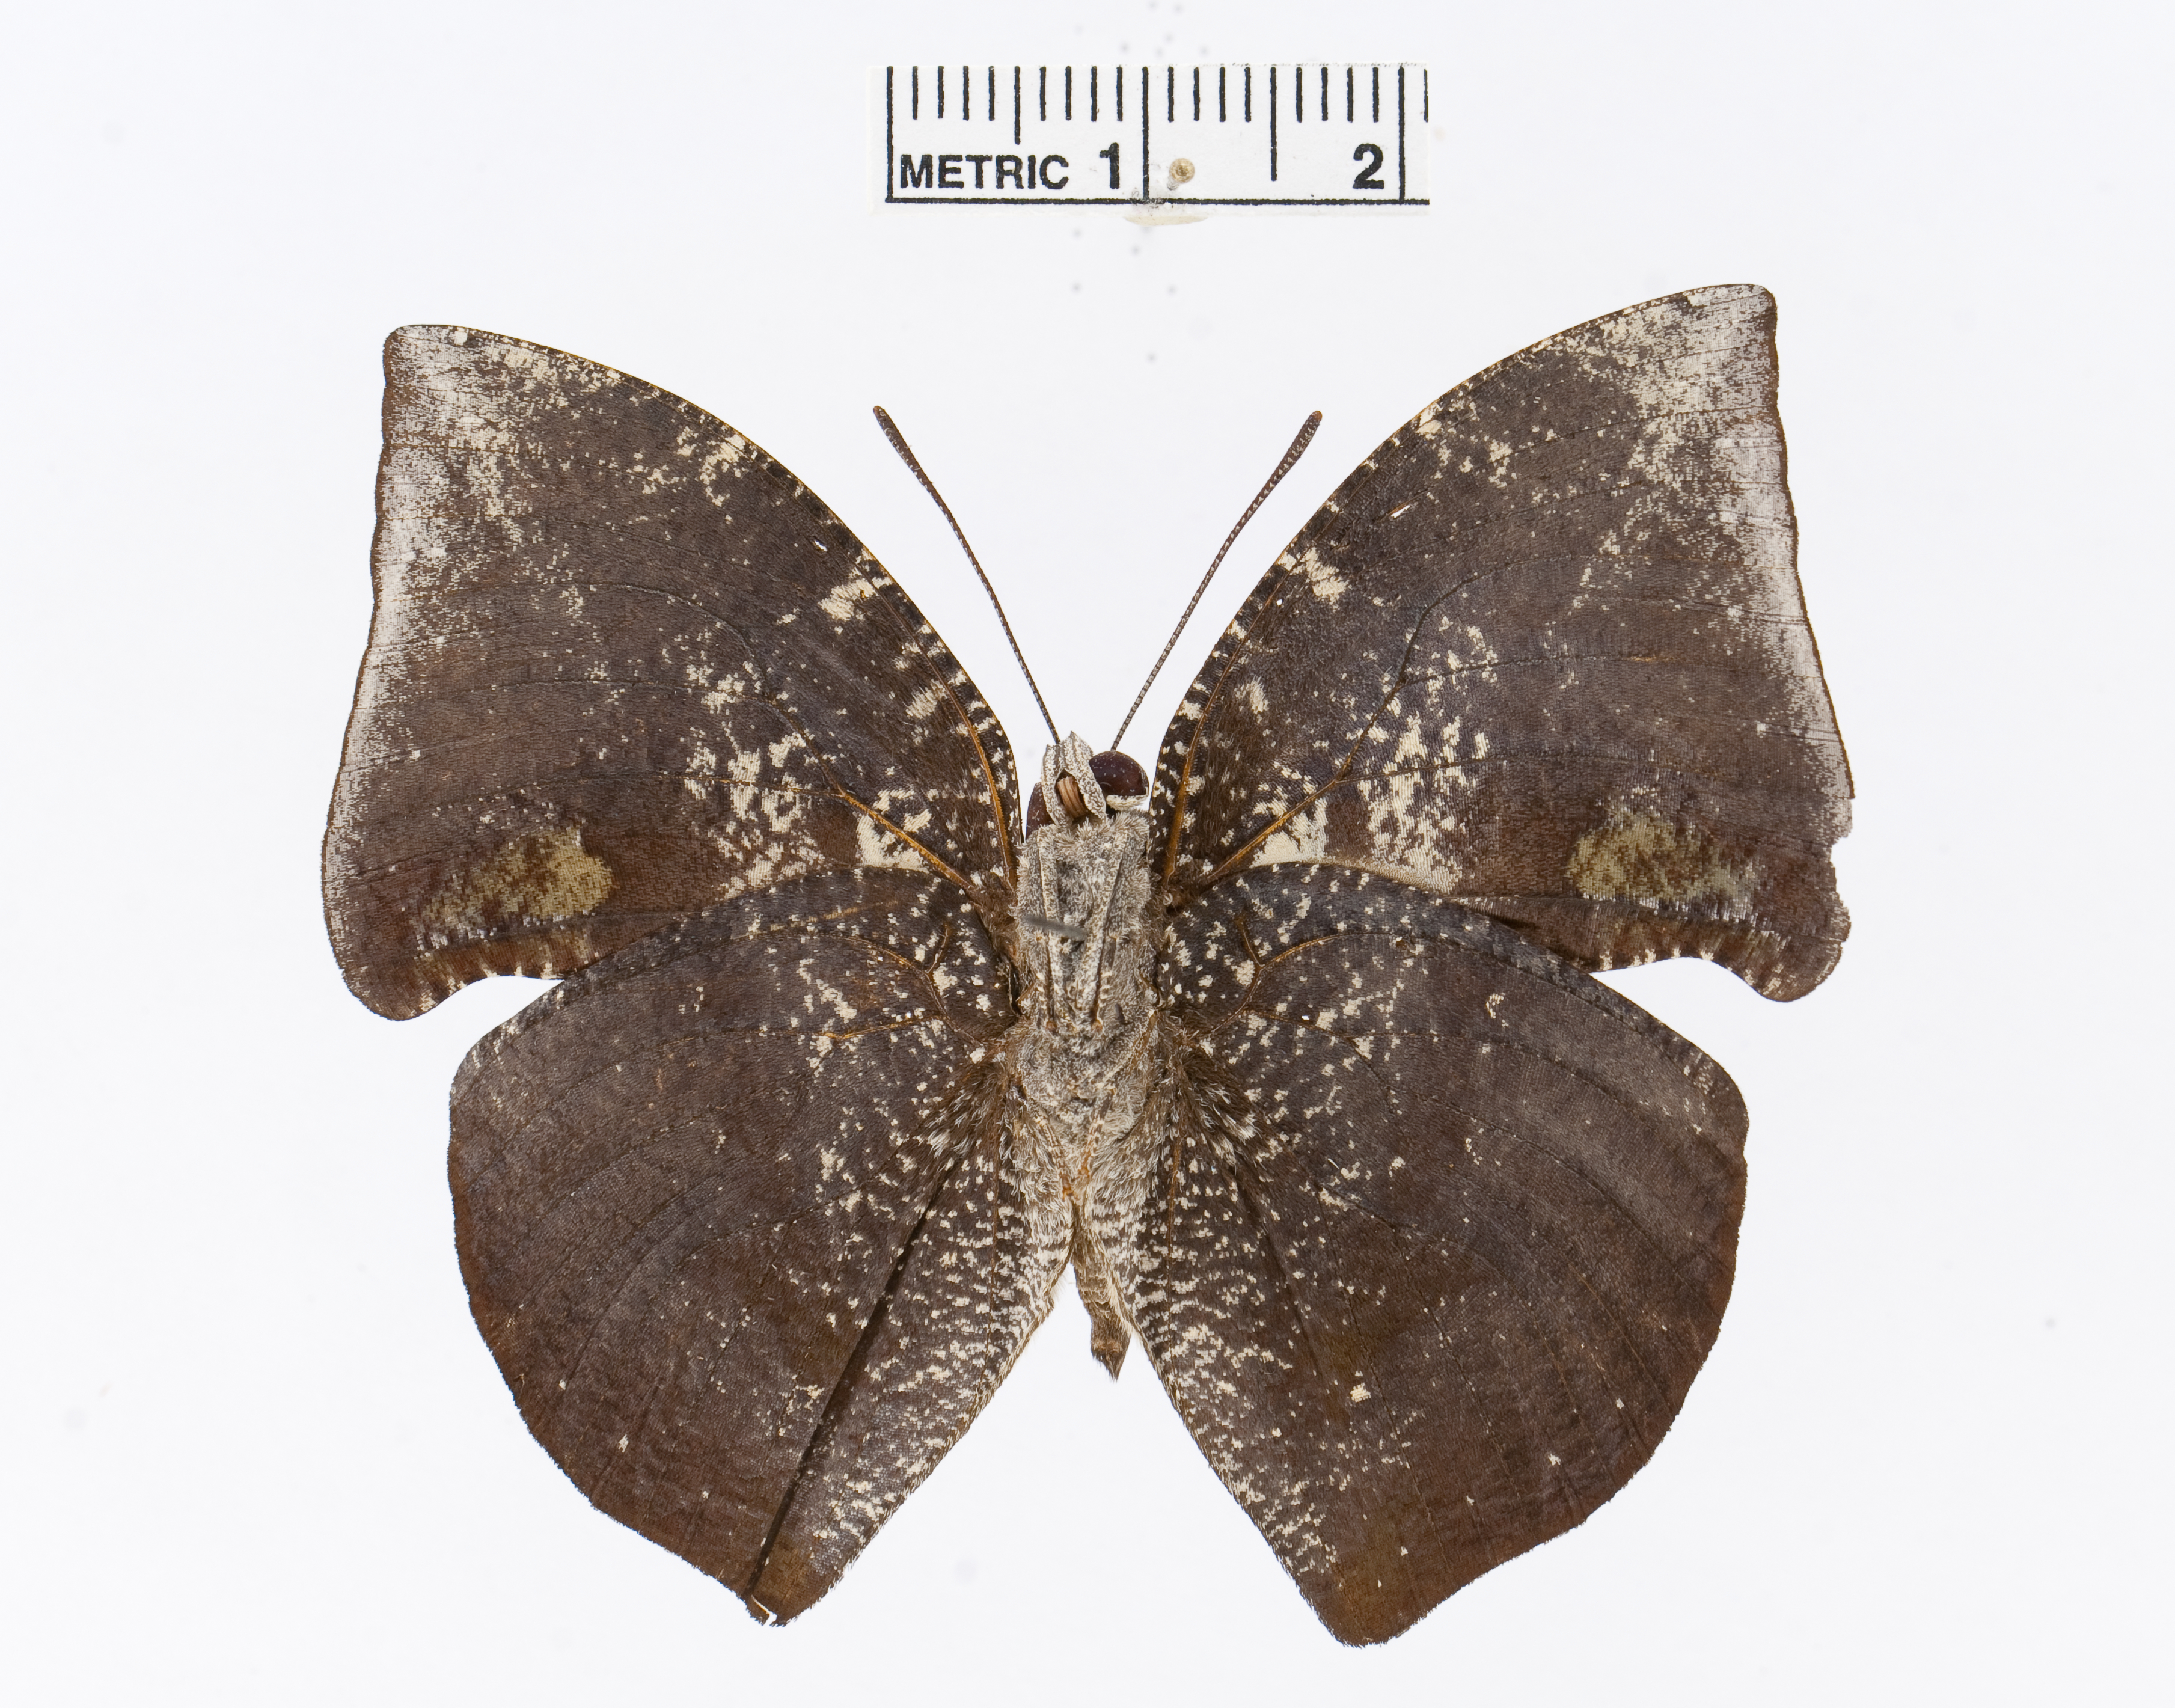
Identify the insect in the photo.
Memphis grandis
